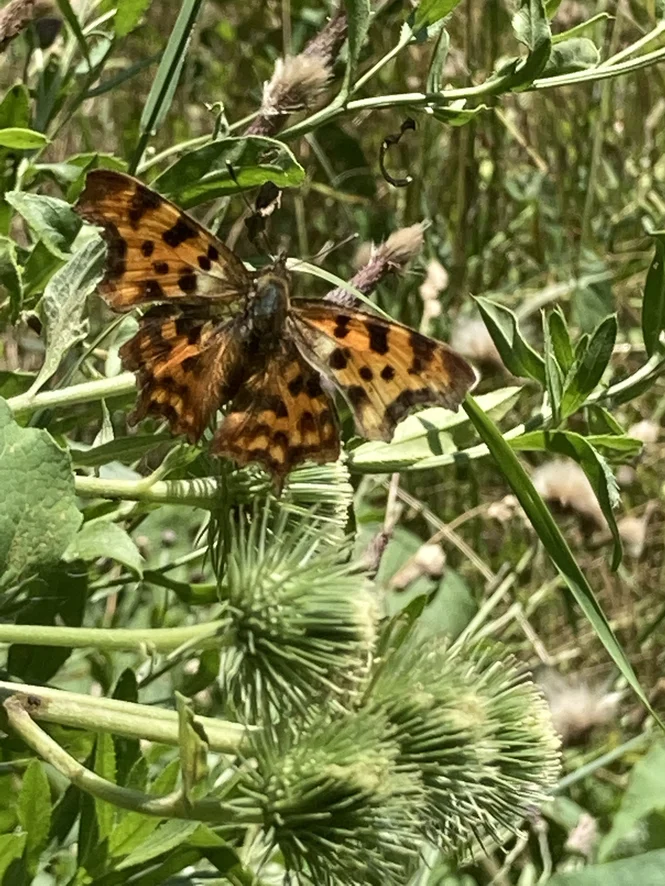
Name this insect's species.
Polygonia c-album
